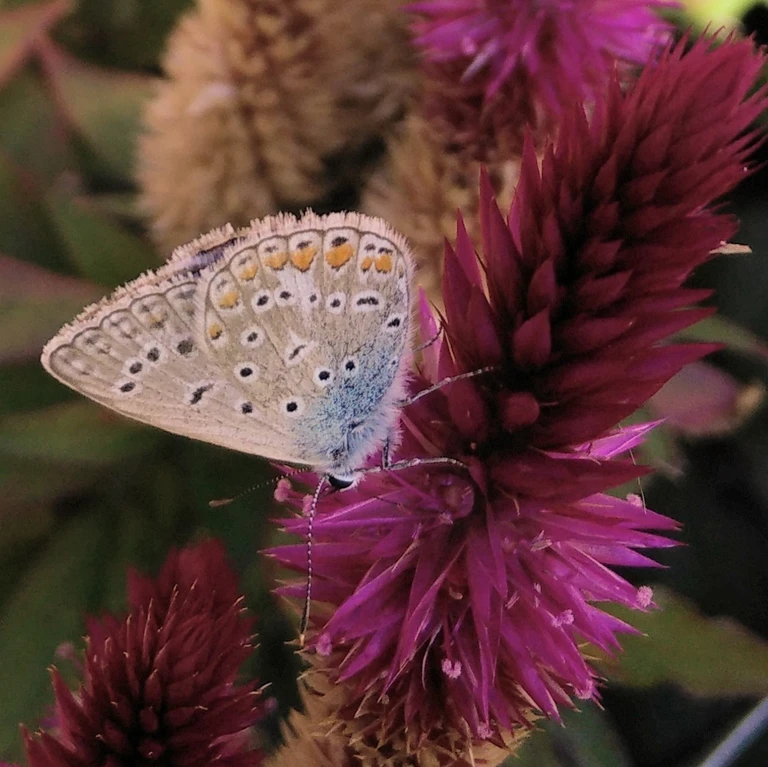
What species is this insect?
Polyommatus icarus
